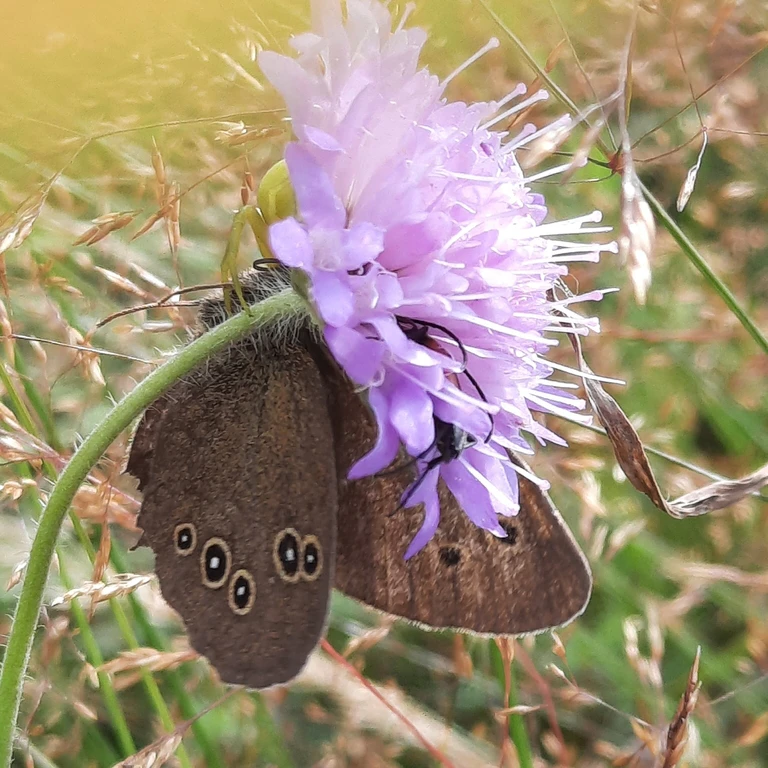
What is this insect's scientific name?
Aphantopus hyperantus
